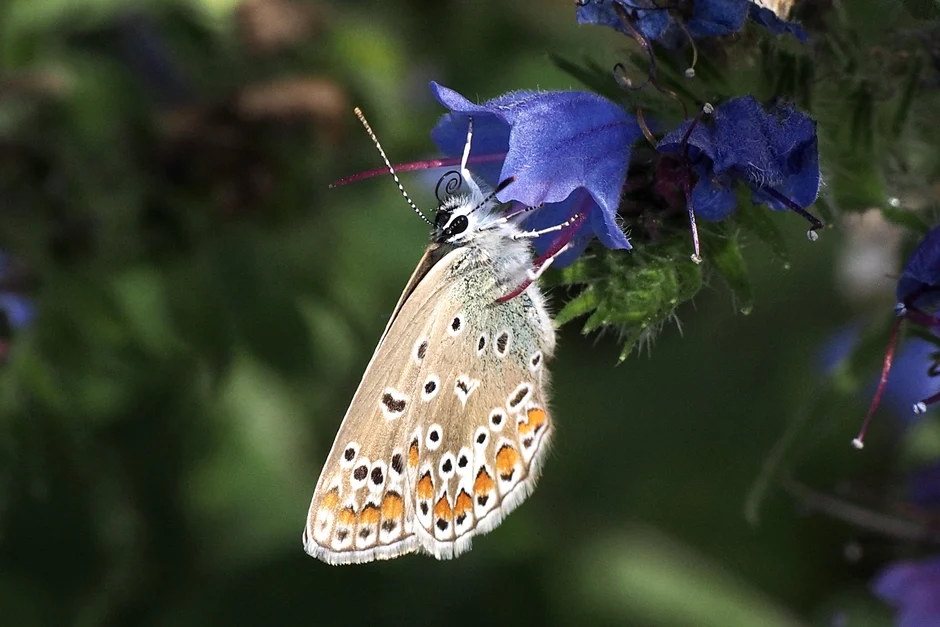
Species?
Polyommatus icarus
